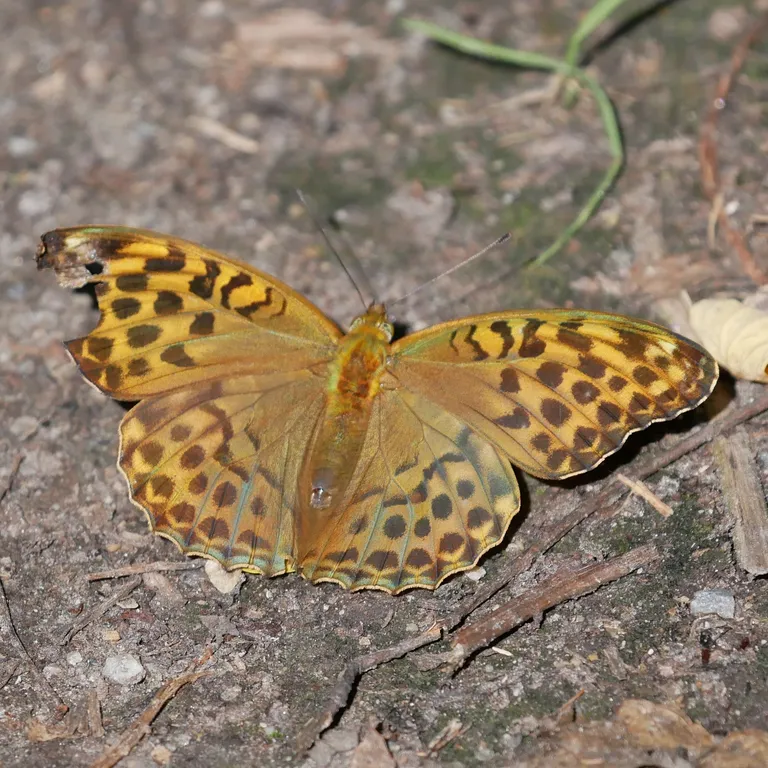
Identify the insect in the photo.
Argynnis paphia
